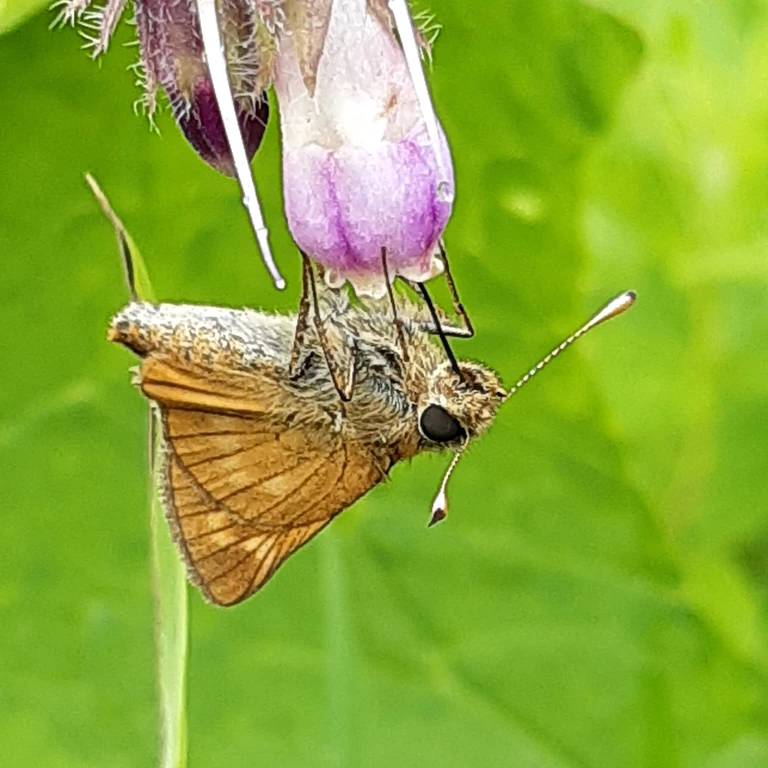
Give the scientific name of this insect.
Ochlodes sylvanus (also Ochlodes venata)
